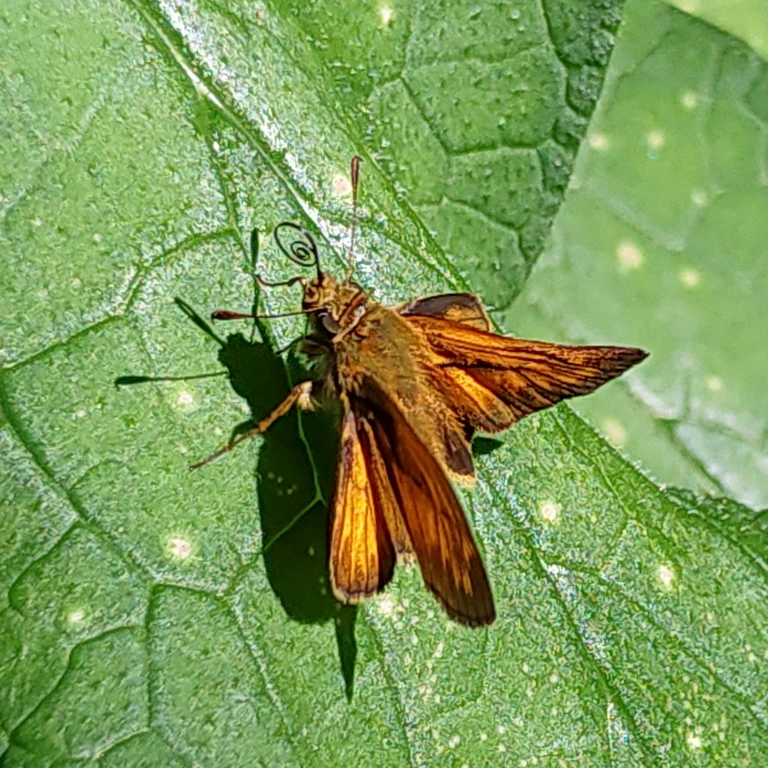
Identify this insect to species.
Ochlodes sylvanus (also Ochlodes venata)
